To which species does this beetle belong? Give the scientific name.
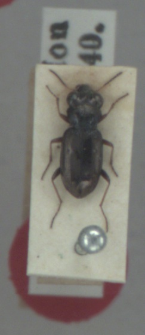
Notiophilus rufipes
